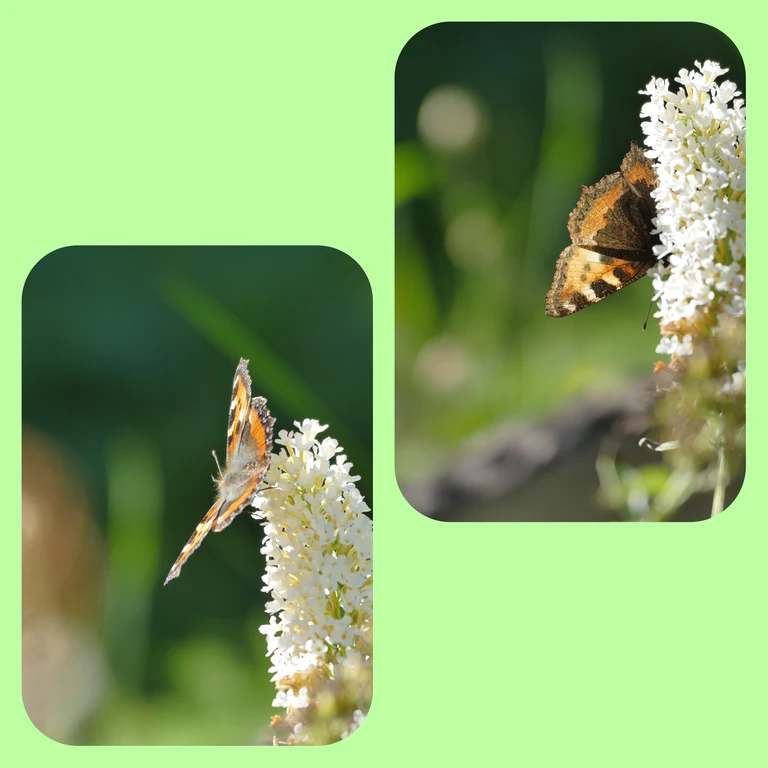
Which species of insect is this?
Aglais urticae
